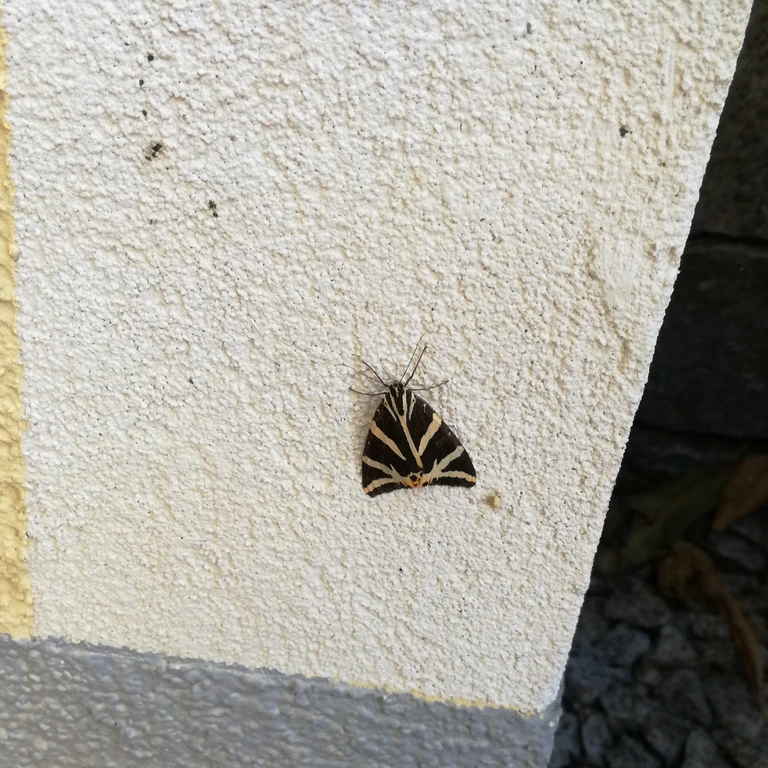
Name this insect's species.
Euplagia quadripunctaria
